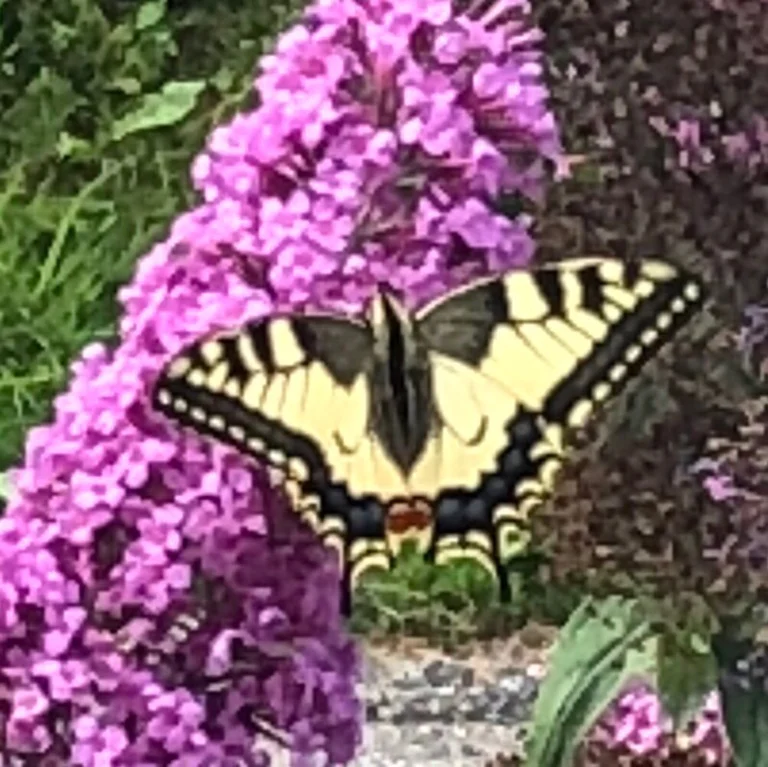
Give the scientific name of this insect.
Papilio machaon
